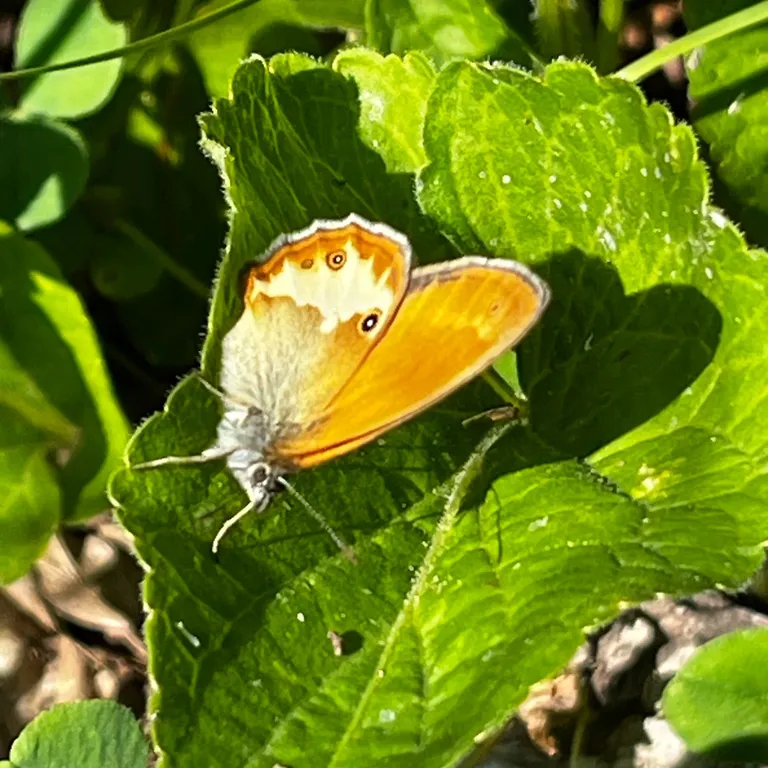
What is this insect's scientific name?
Coenonympha arcania
